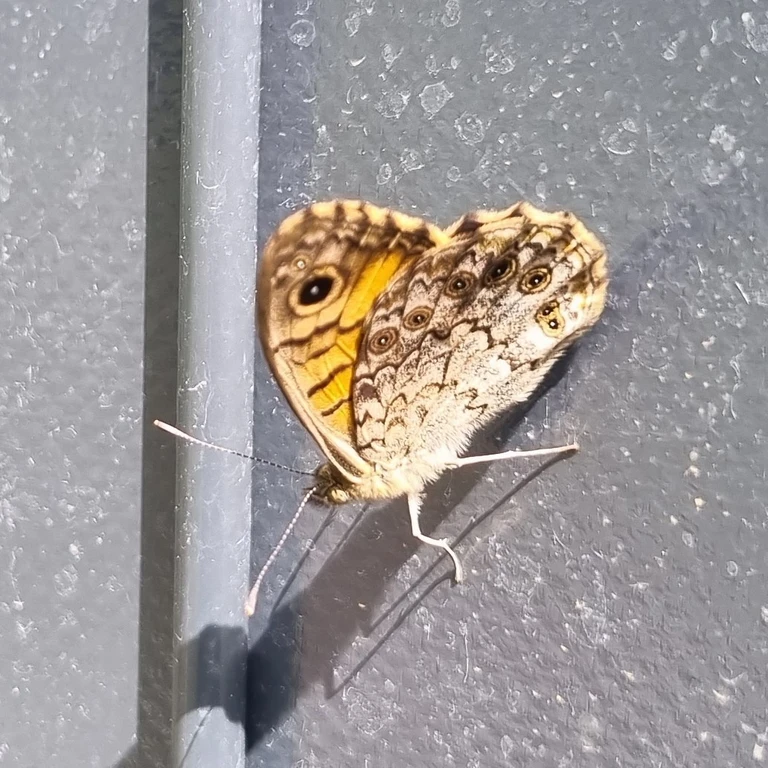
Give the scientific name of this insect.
Lasiommata megera (also Pararge megera)
